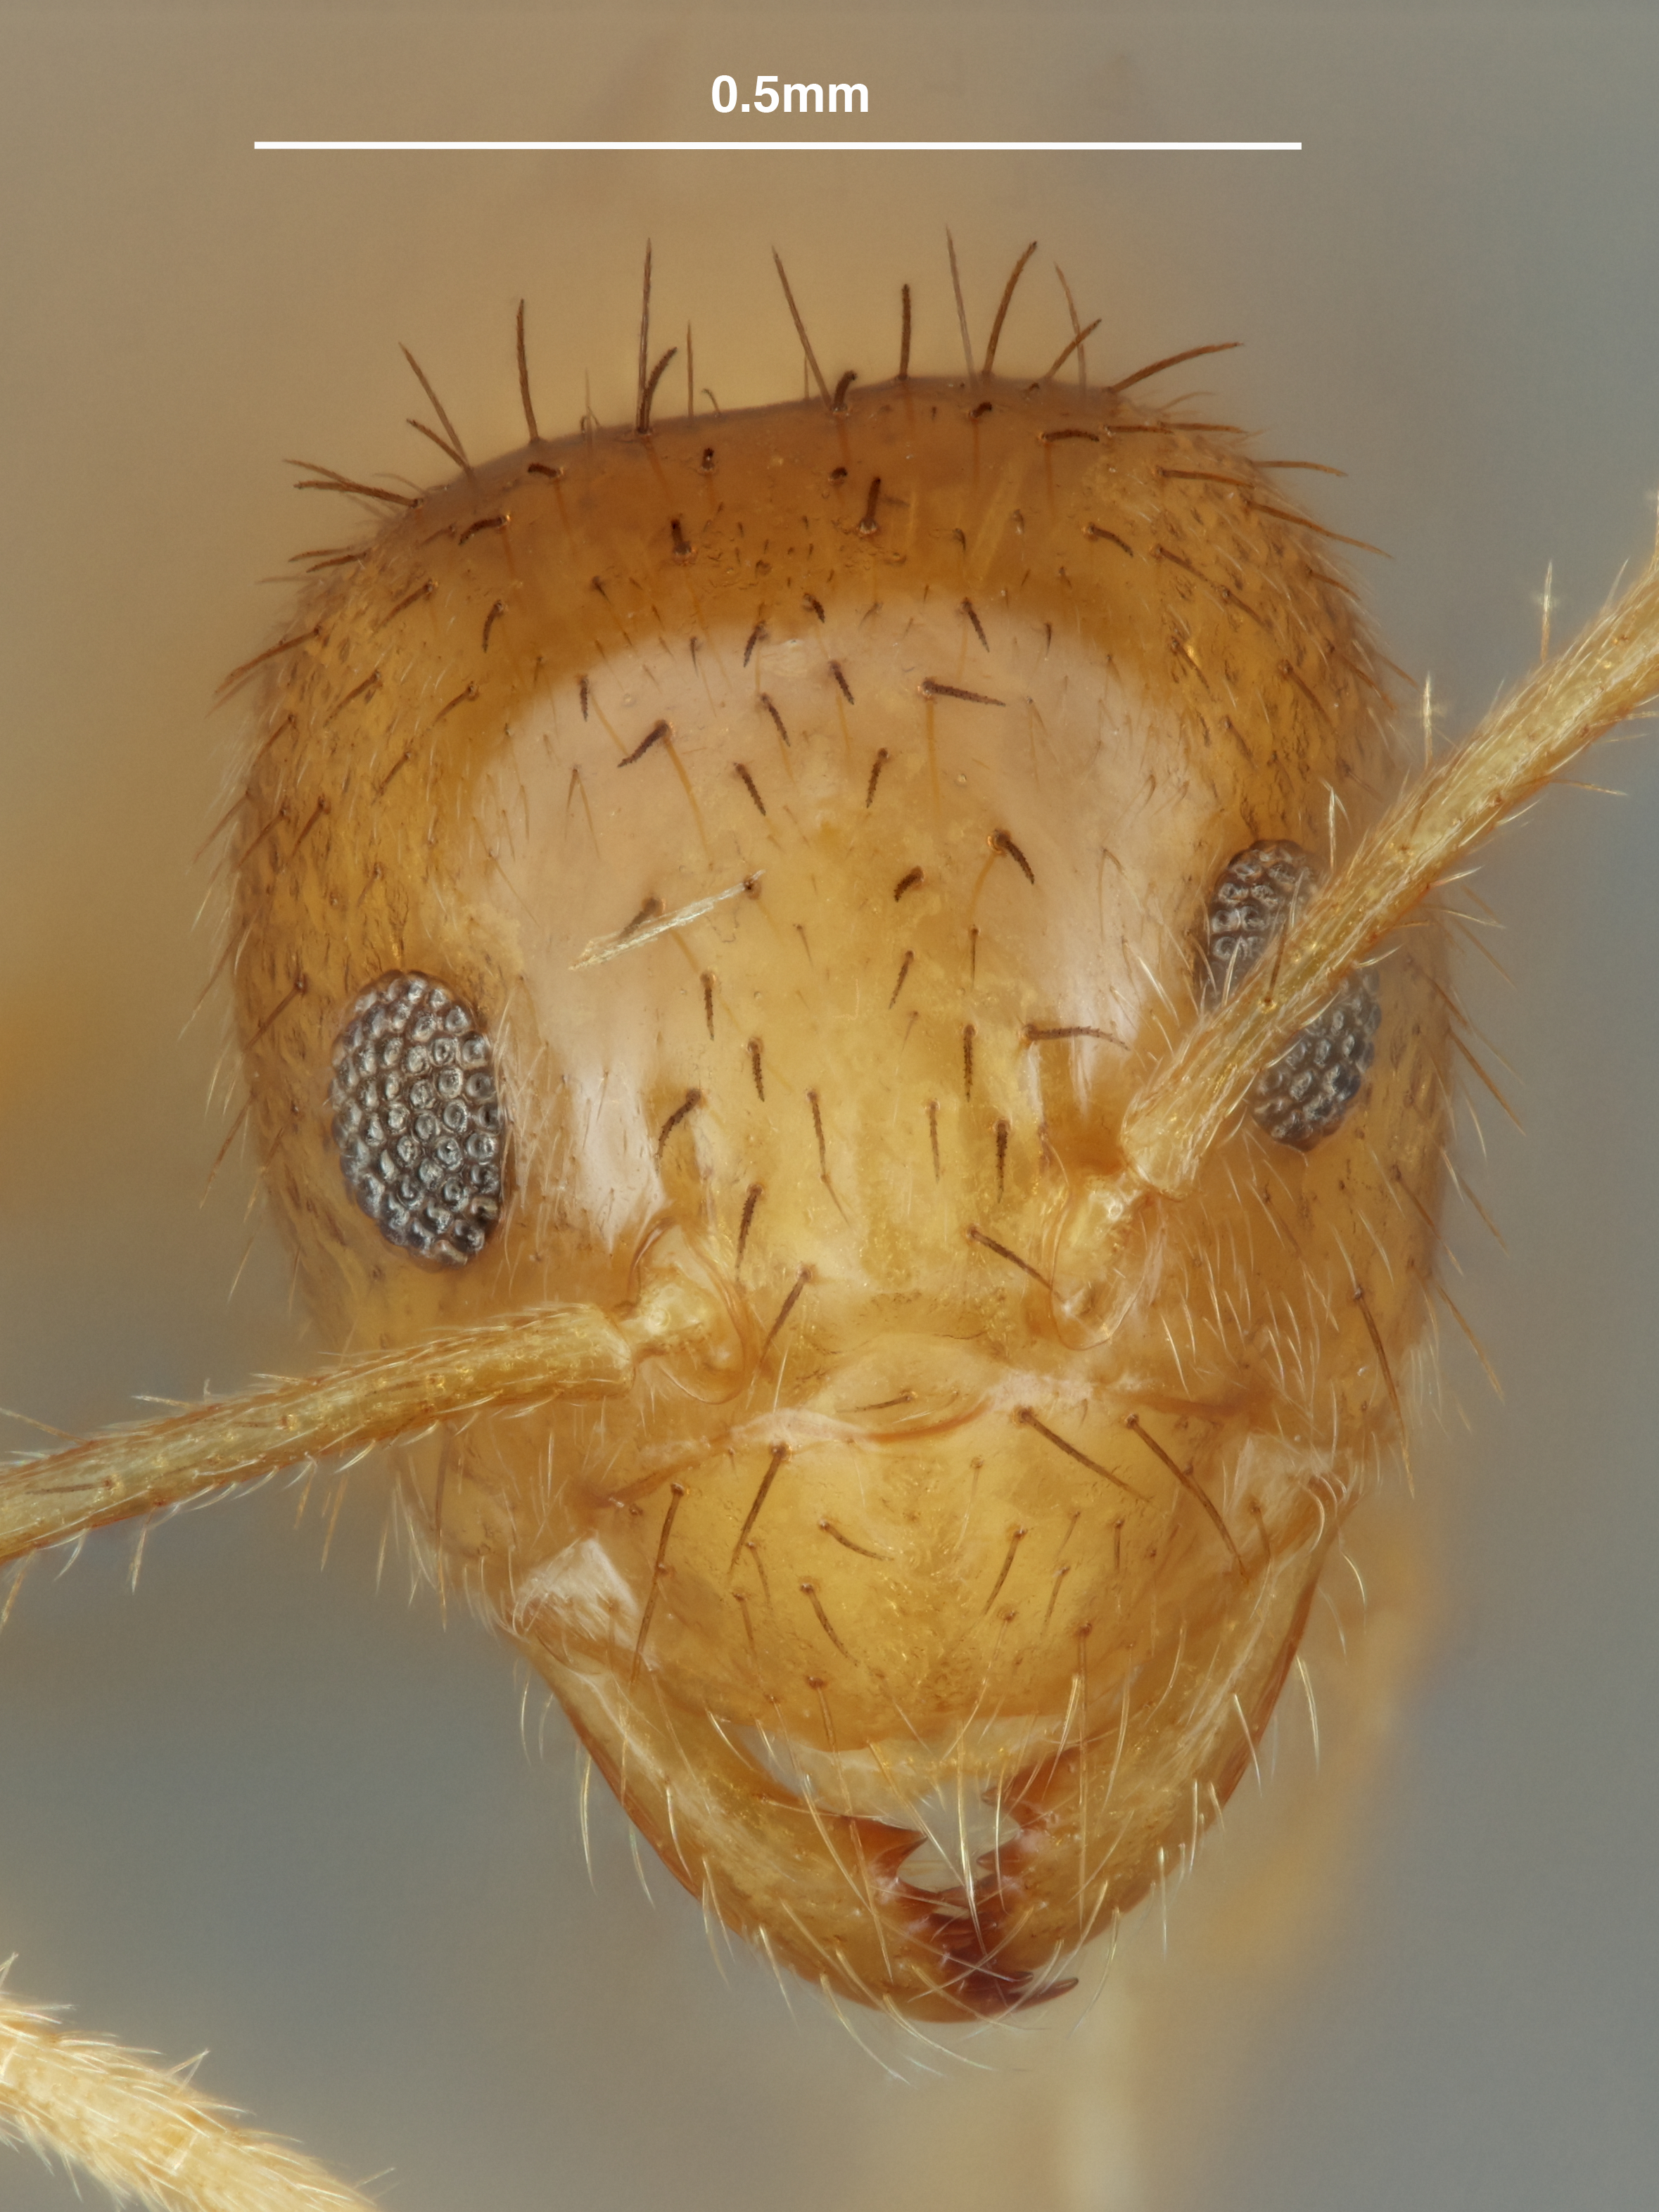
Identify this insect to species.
Nylanderia esperanza
